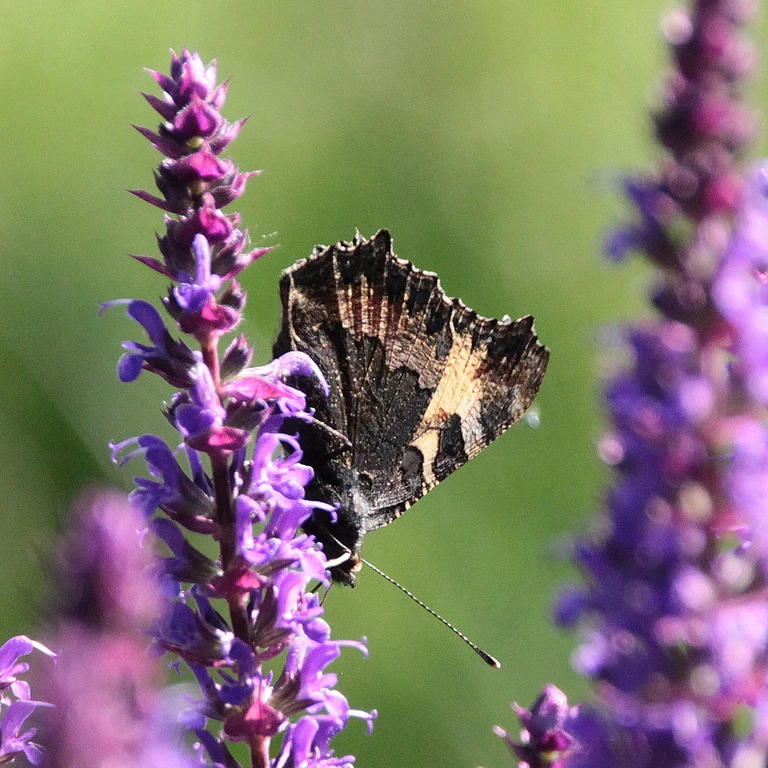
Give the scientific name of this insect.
Aglais urticae
